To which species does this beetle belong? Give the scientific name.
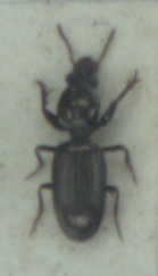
Dyschirius impunctipennis
